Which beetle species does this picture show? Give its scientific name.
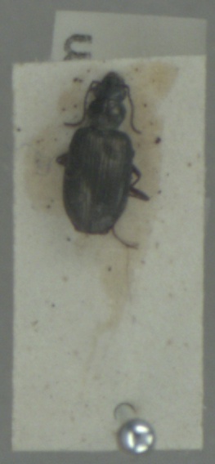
Bembidion tetracolum
